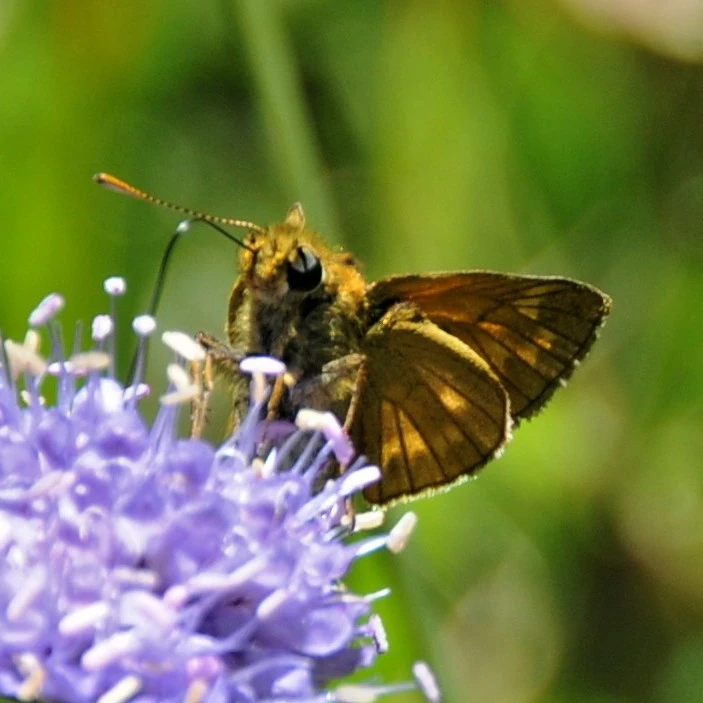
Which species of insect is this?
Ochlodes sylvanus (also Ochlodes venata)
